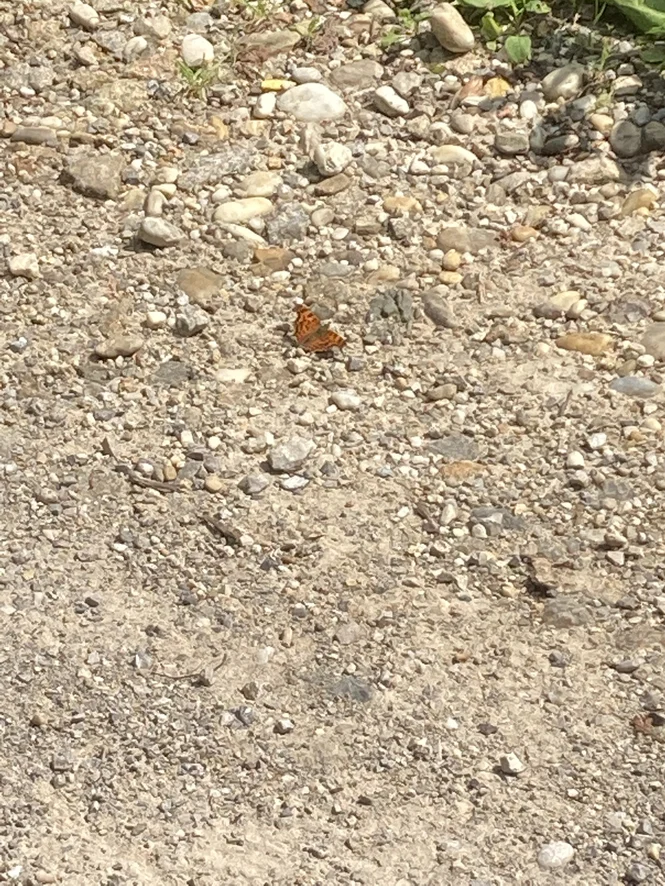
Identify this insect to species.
Polygonia c-album
